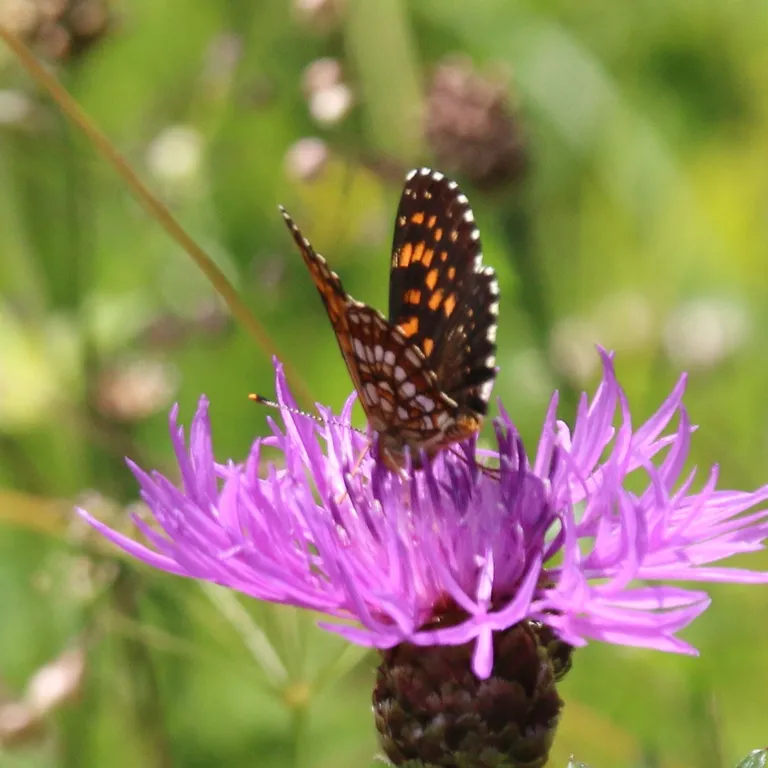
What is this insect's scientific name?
Melitaea diamina
